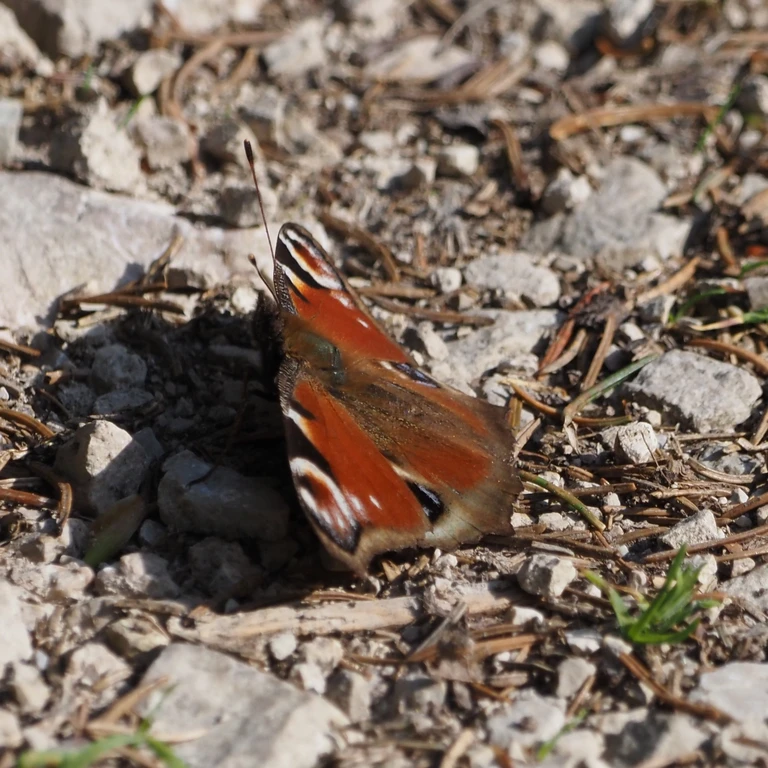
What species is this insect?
Aglais io
